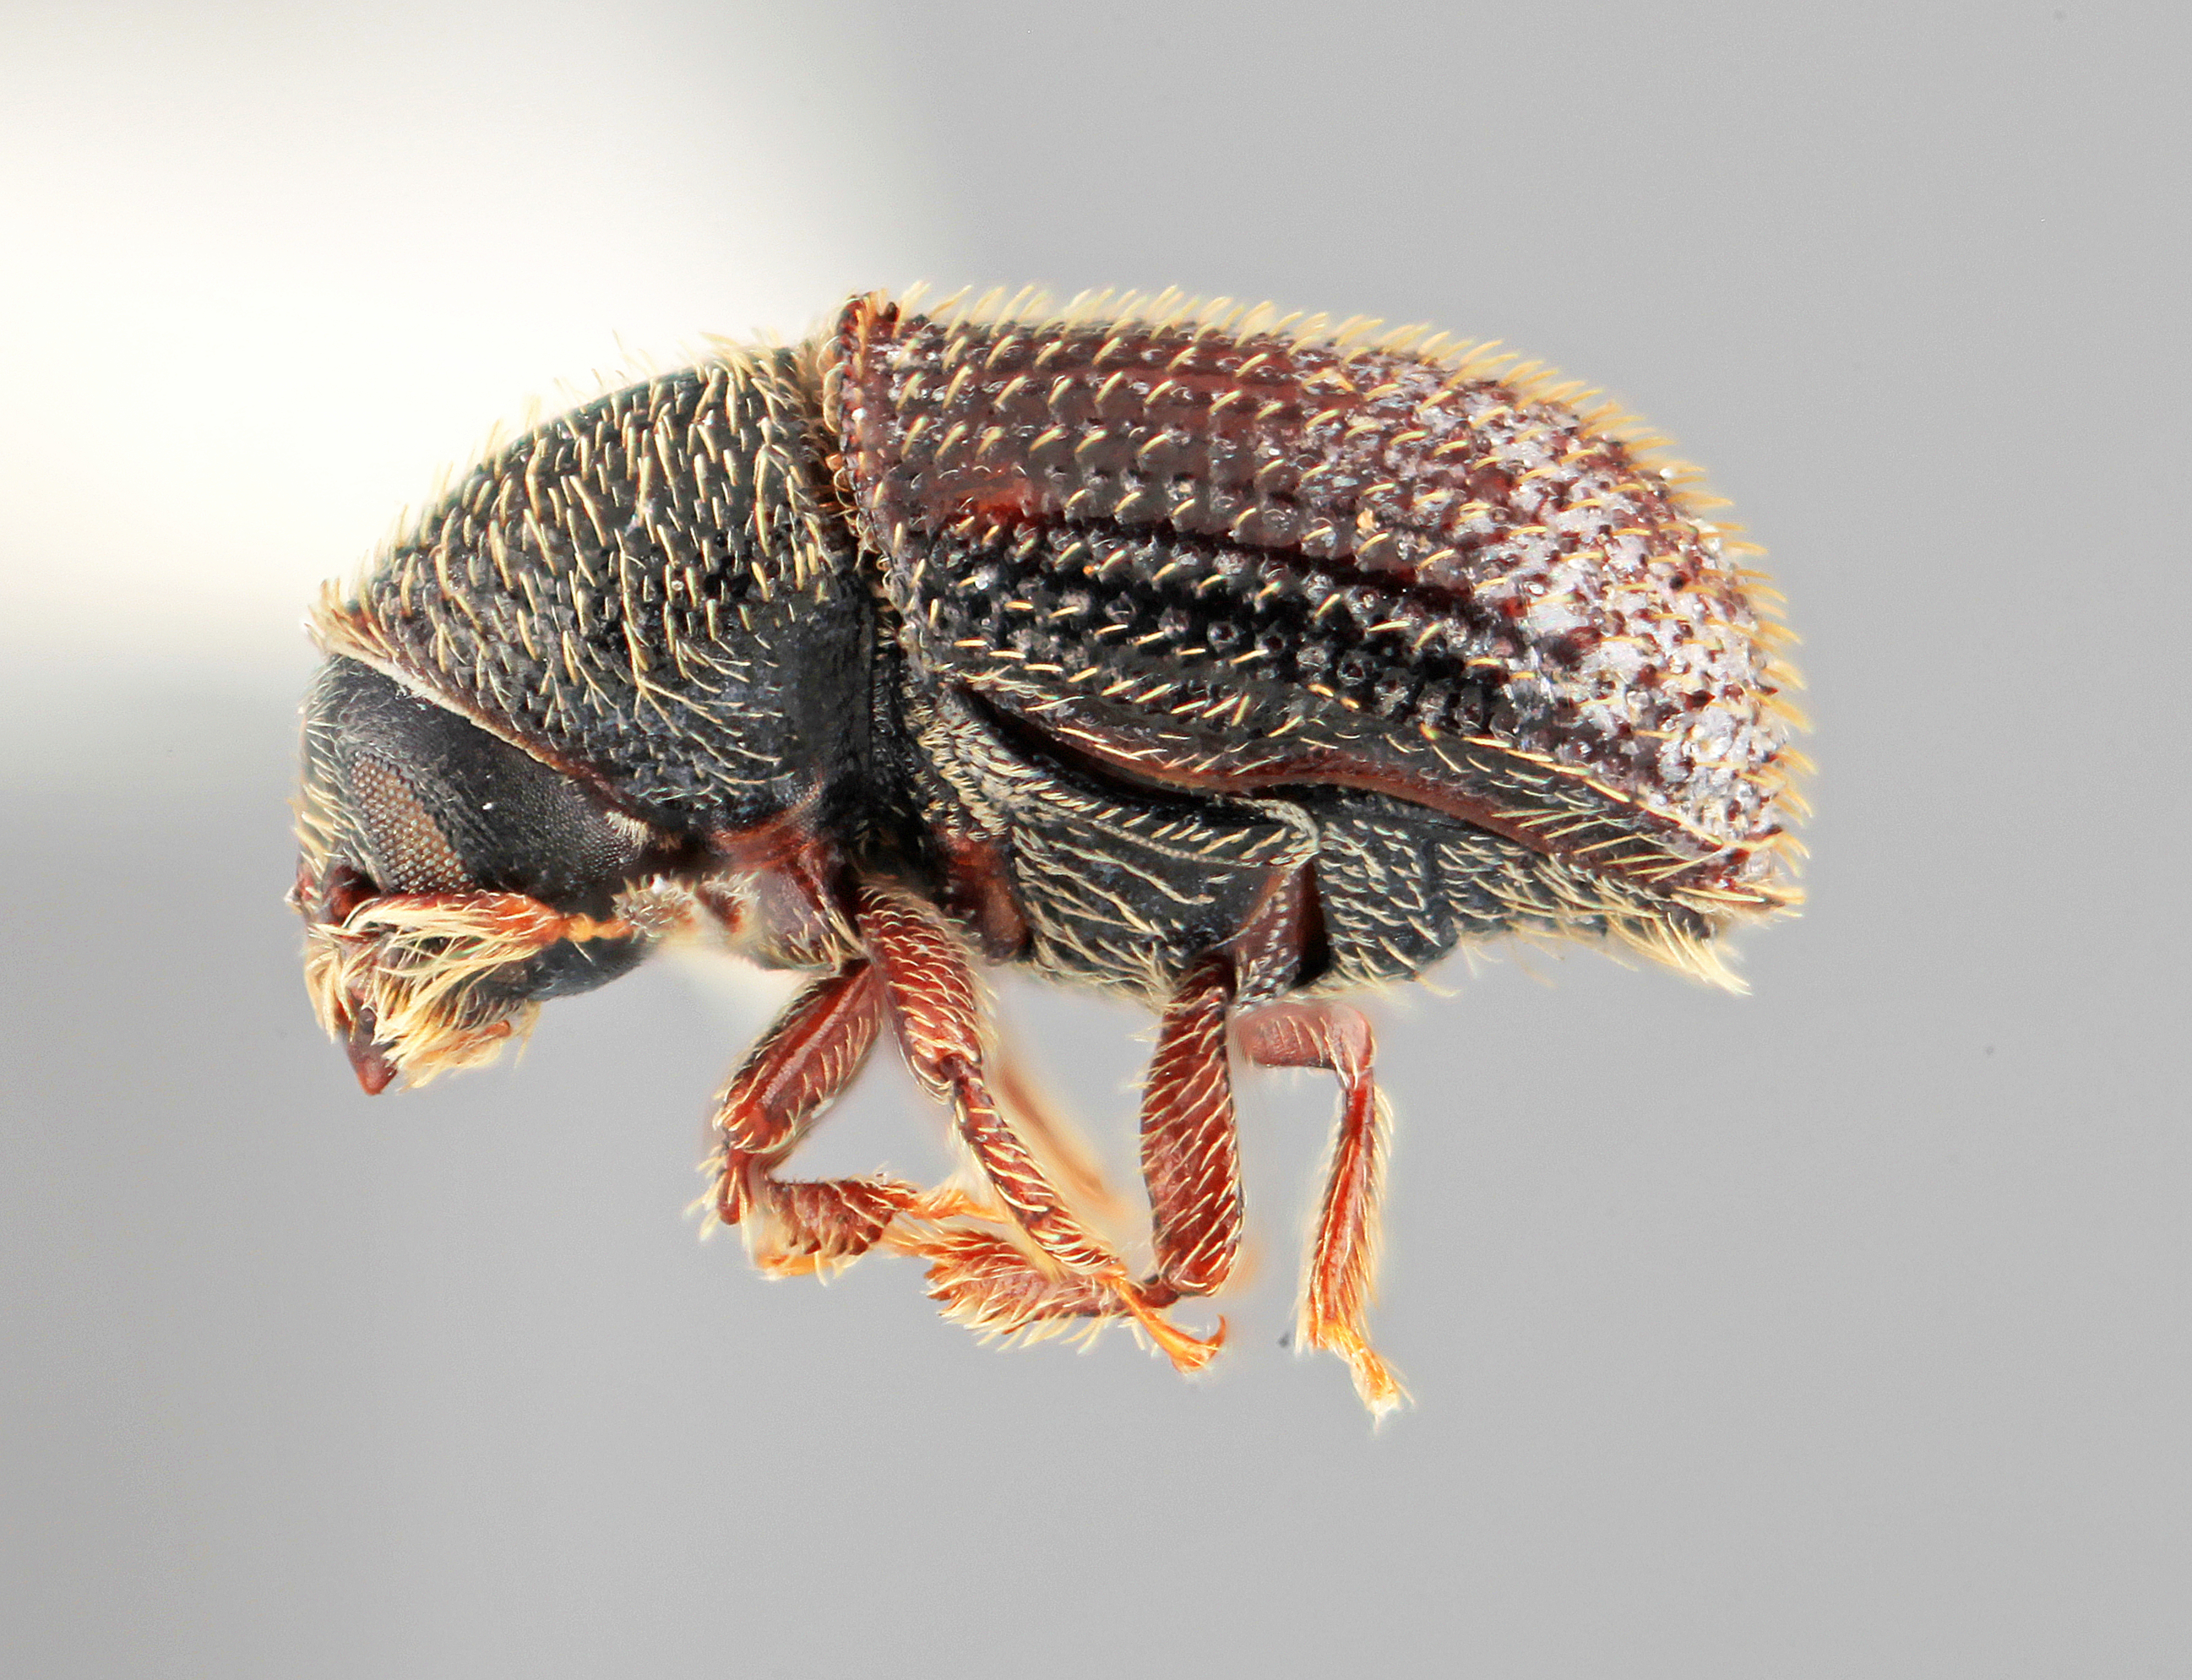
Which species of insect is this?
Phloeotribus geminus
